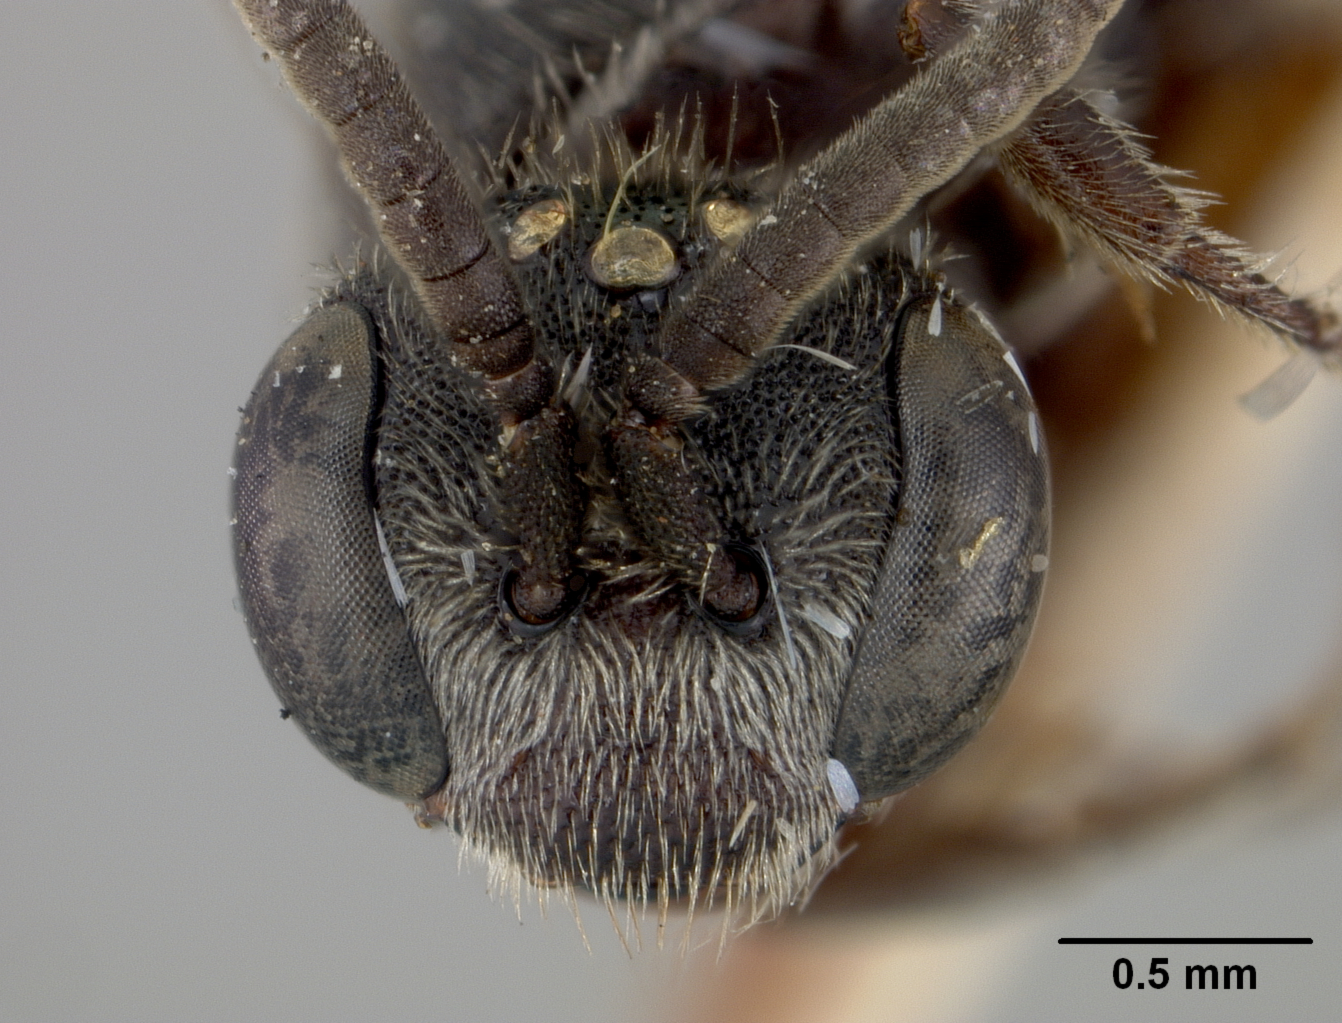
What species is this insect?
Halictus cordovensis
